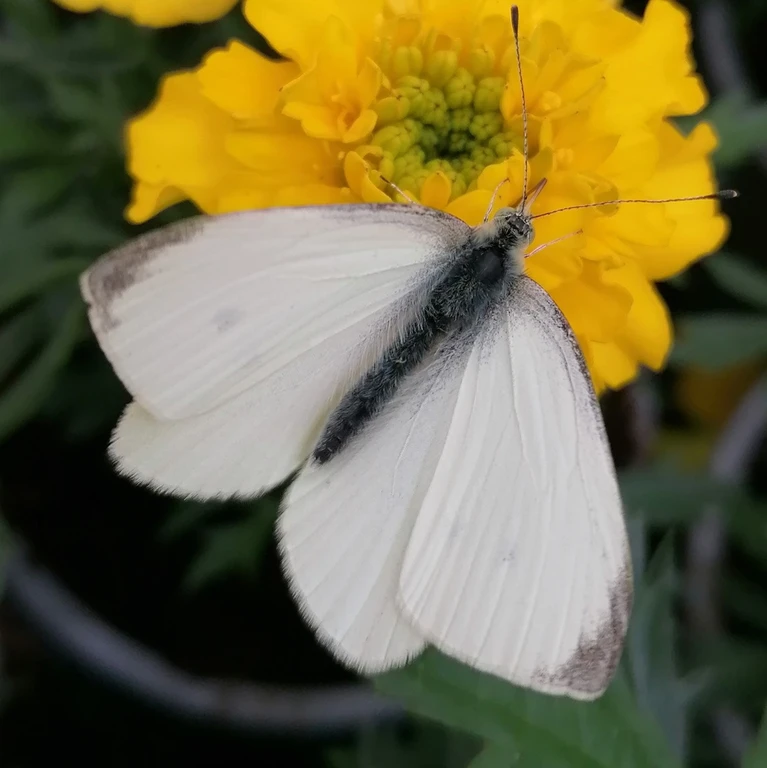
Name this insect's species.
Pieris rapae
